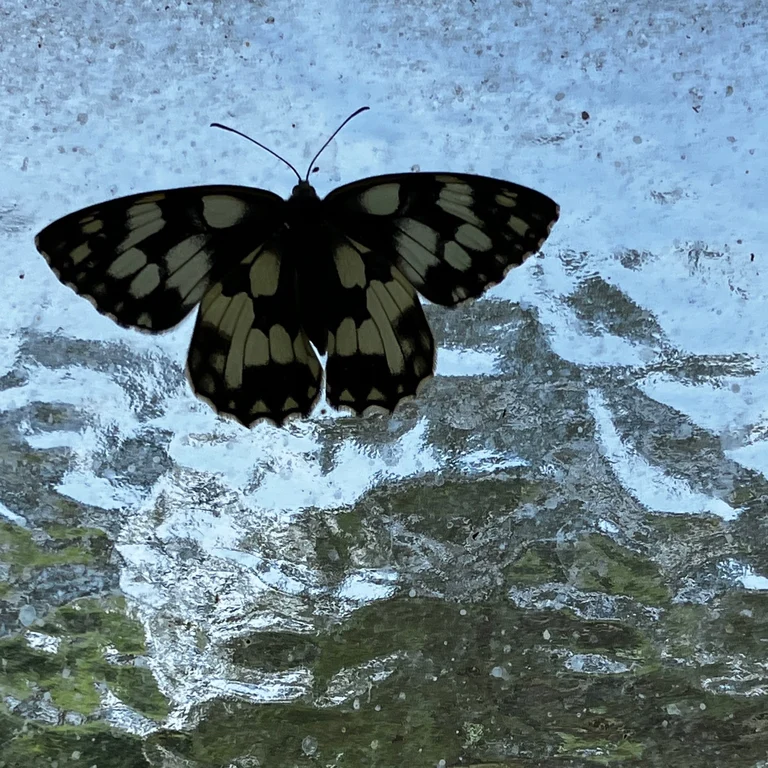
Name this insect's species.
Melanargia galathea
